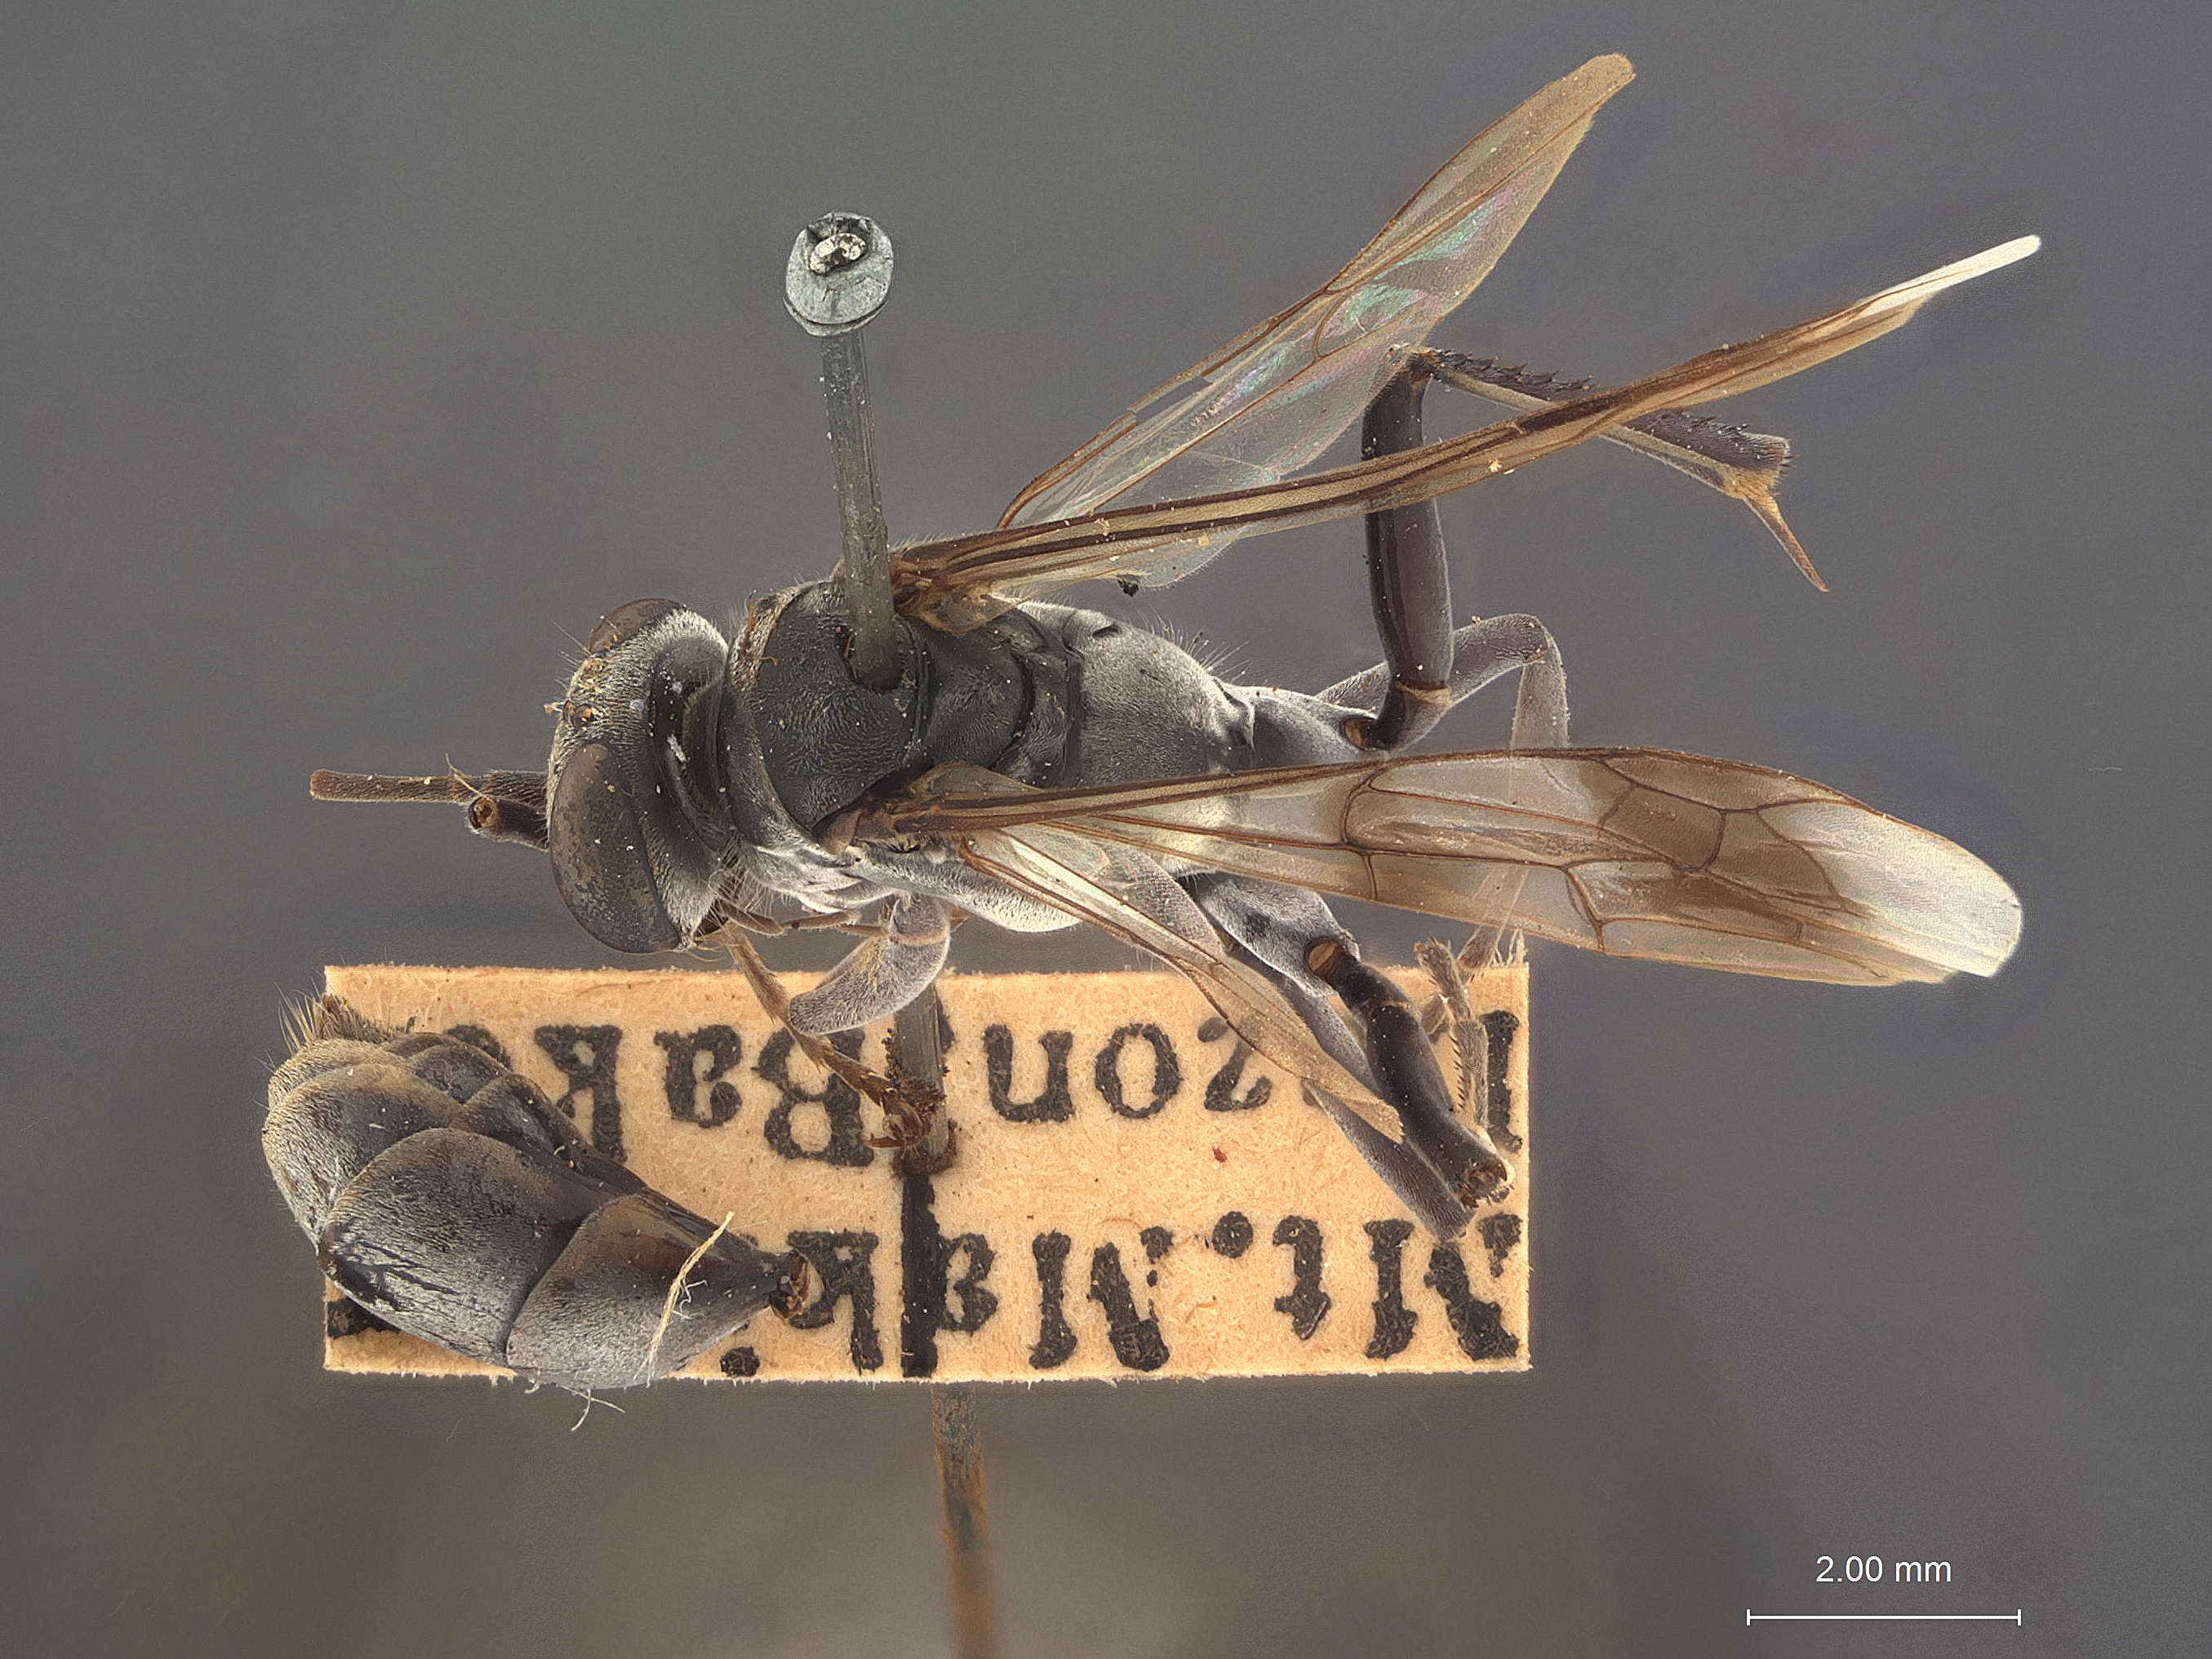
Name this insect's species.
Priocnemis ariel
